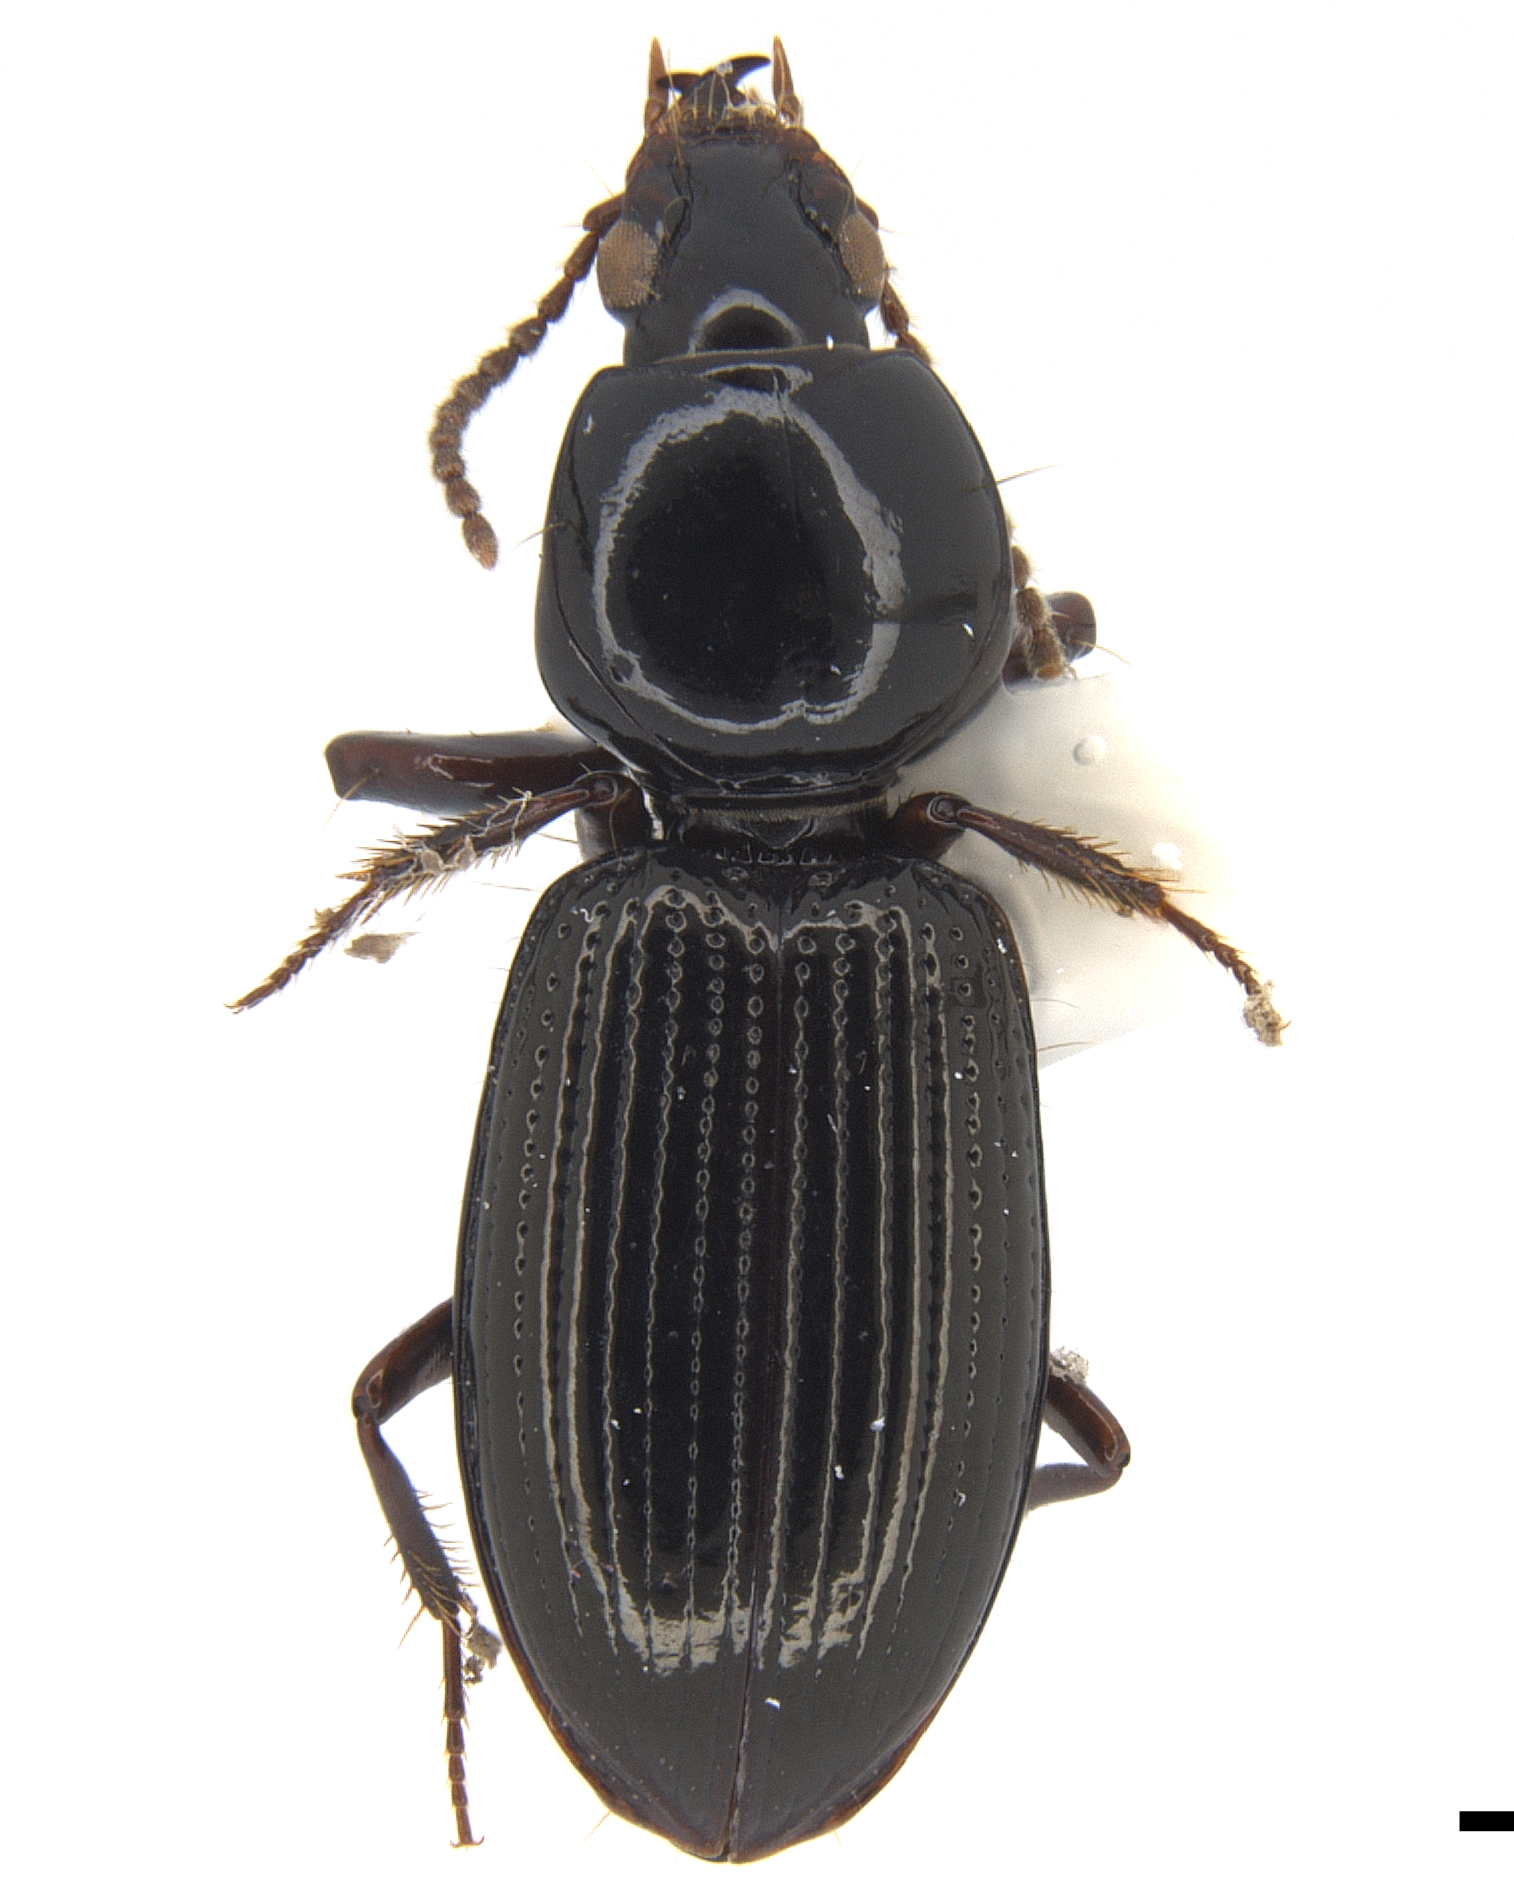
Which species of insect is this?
Aspidoglossa intermidia
